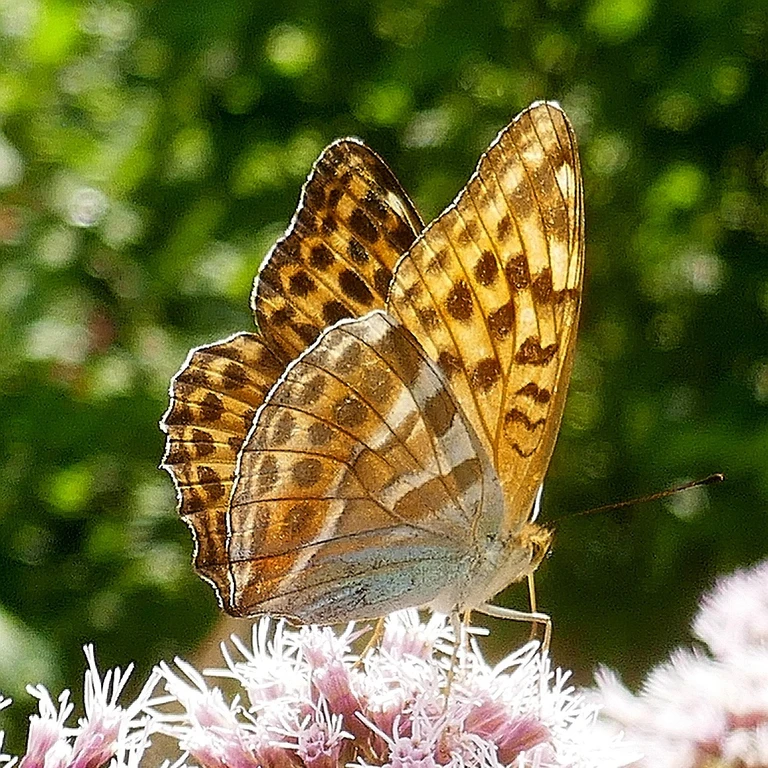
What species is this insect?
Argynnis paphia
